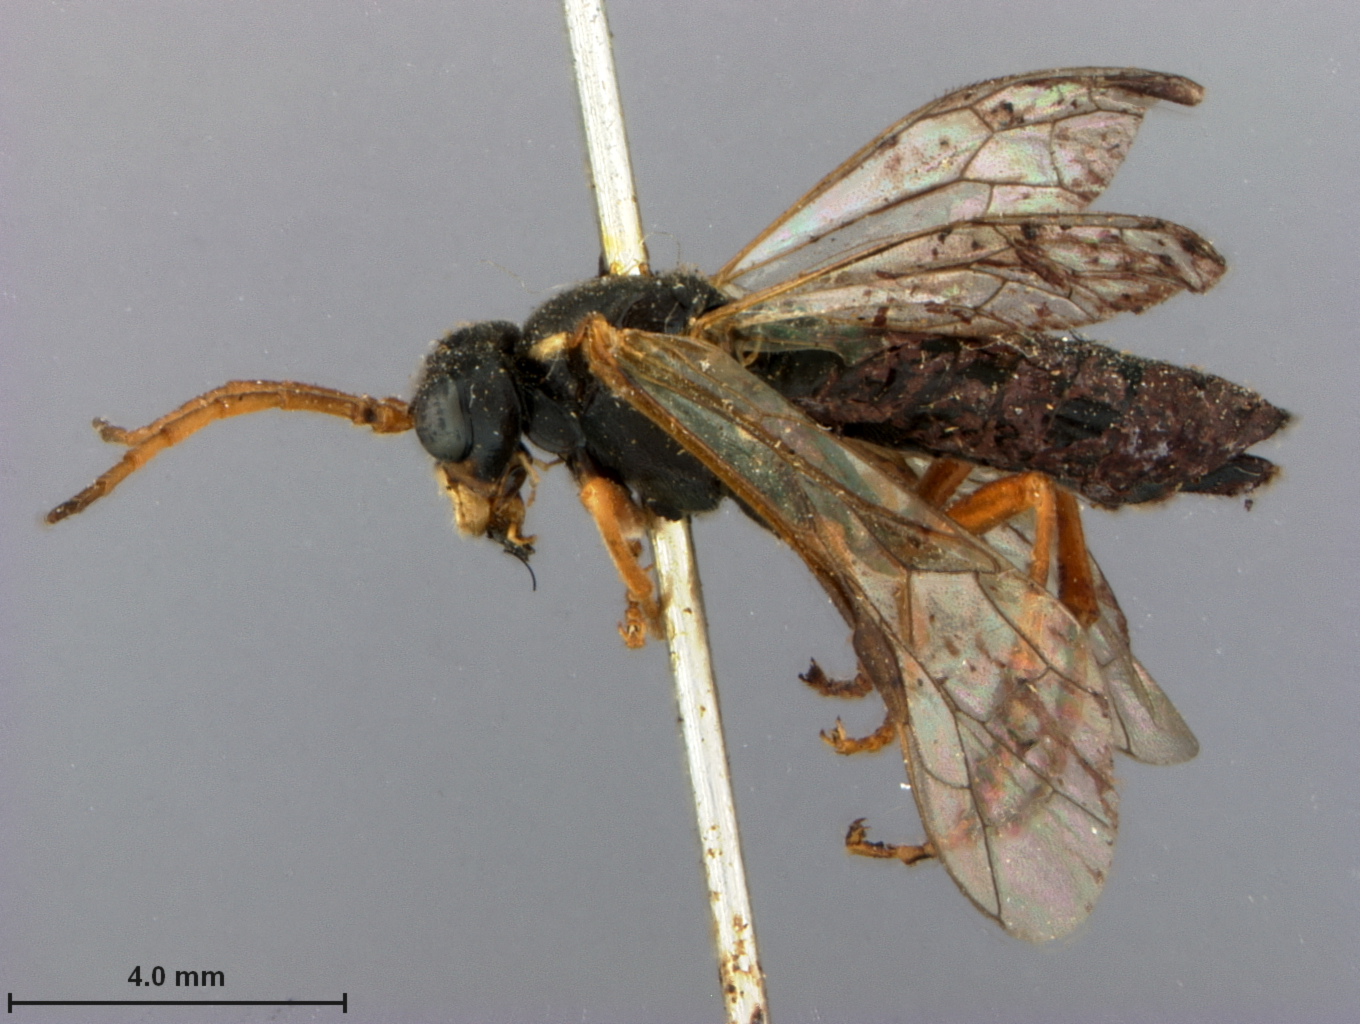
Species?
Tenthredo harrimani
